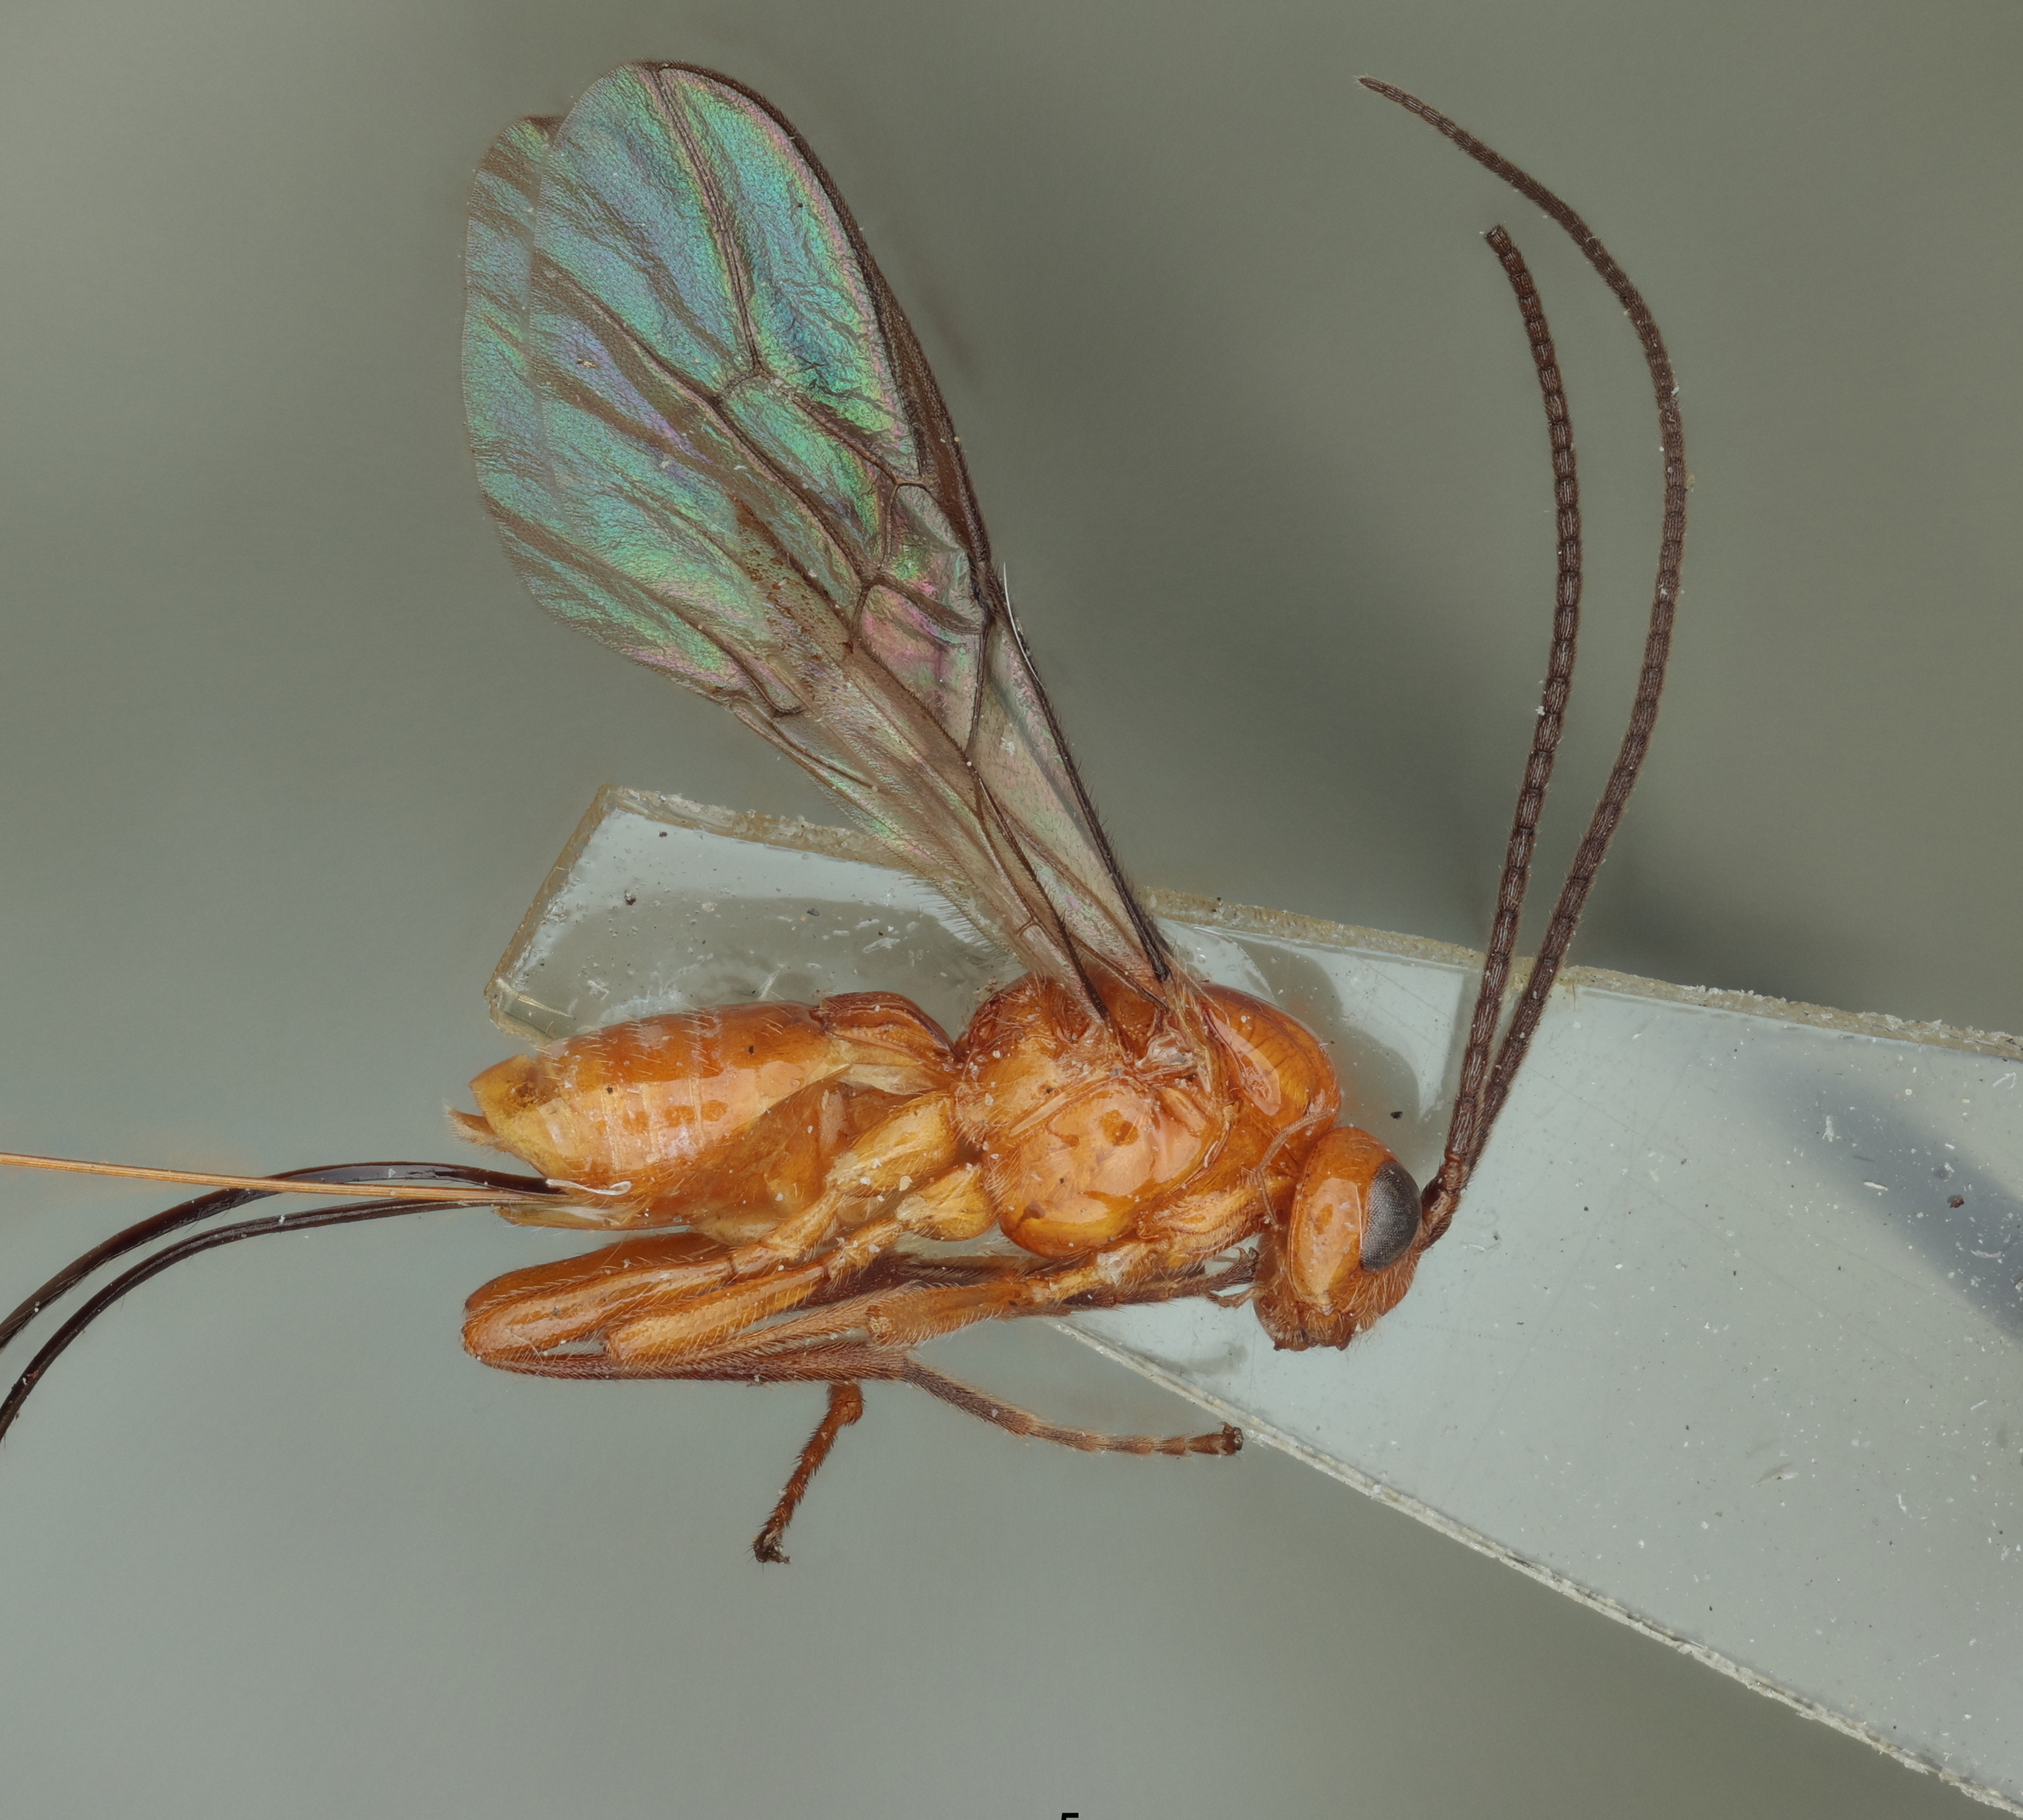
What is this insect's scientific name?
Opius ingens
